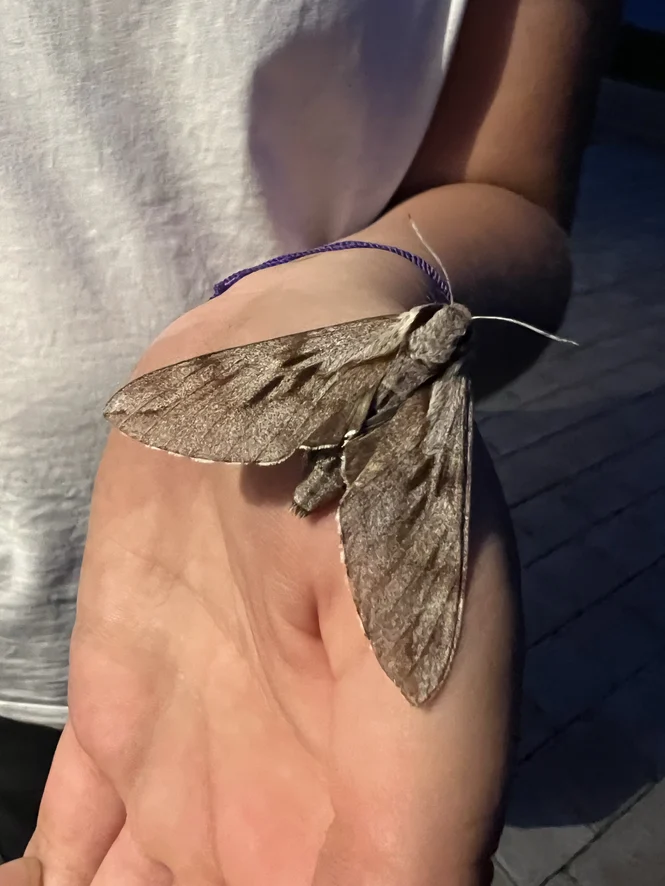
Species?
Sphinx pinastri
